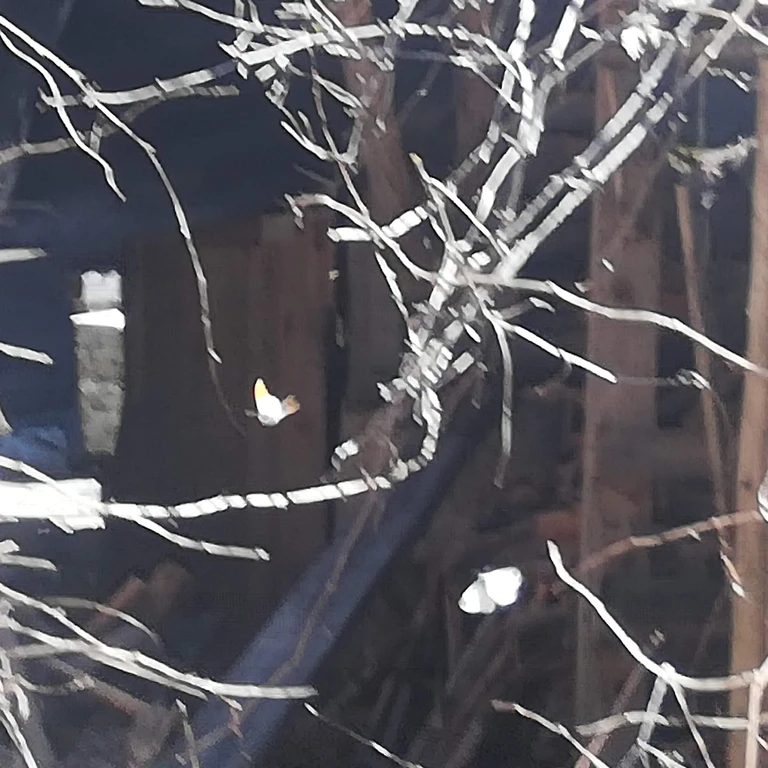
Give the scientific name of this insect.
Anthocharis cardamines
